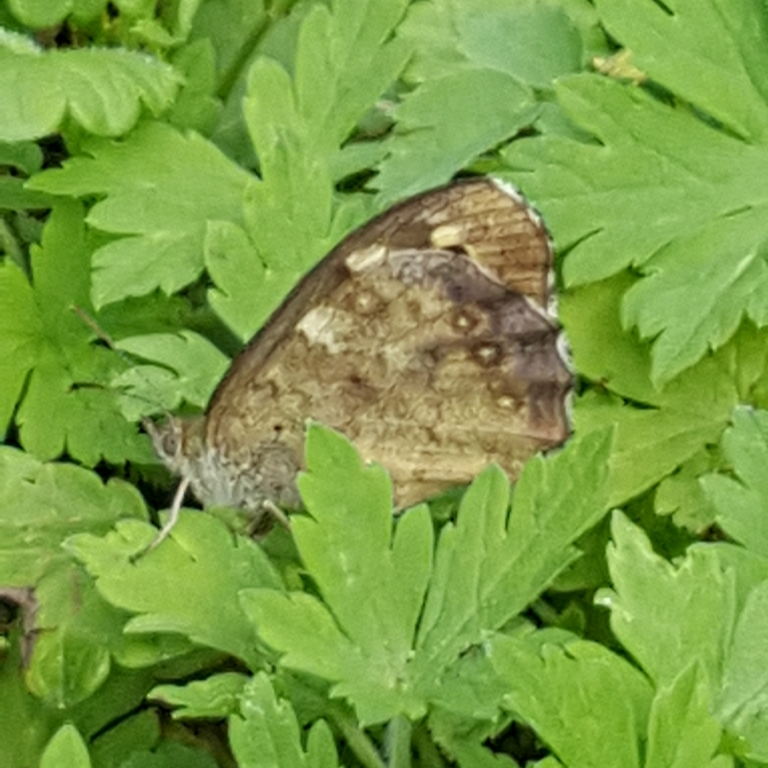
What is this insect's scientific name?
Pararge aegeria
